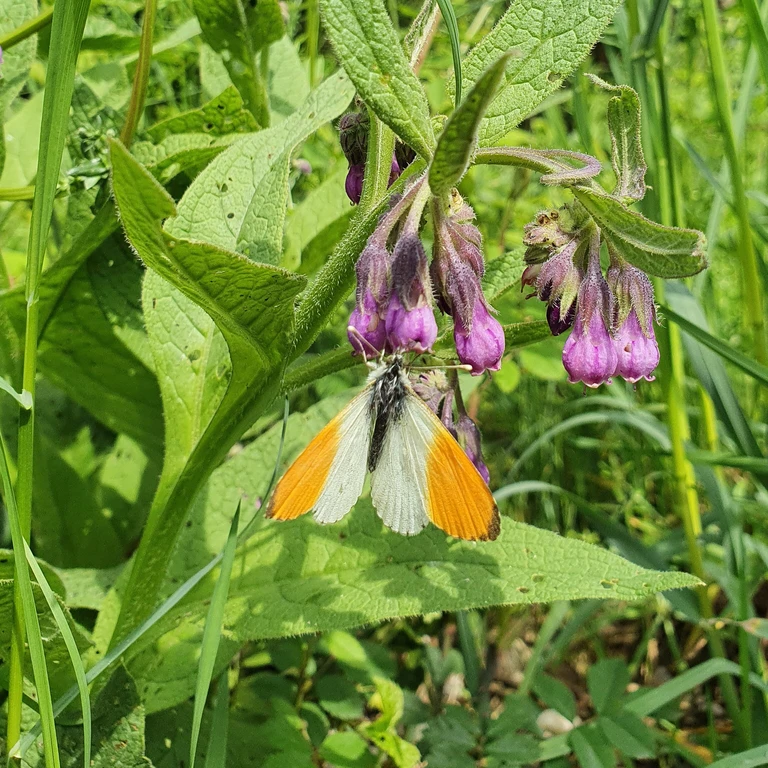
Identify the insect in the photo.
Anthocharis cardamines
